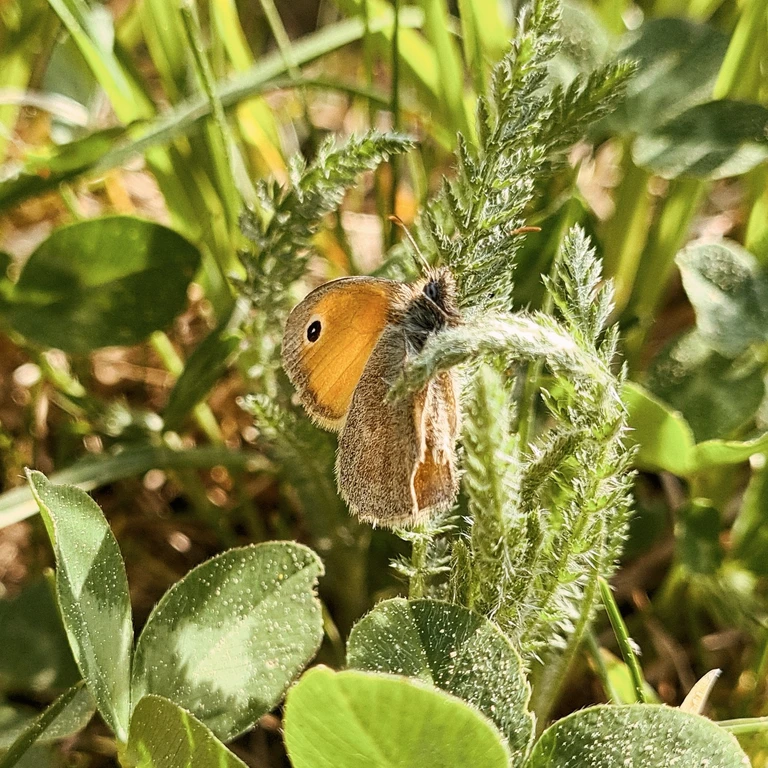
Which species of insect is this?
Coenonympha pamphilus
